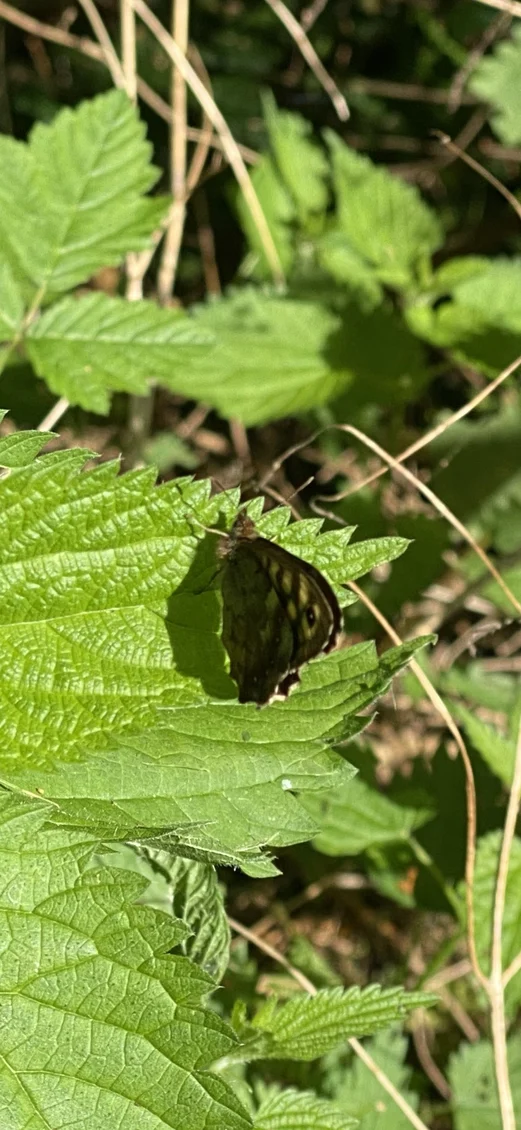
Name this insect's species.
Pararge aegeria
